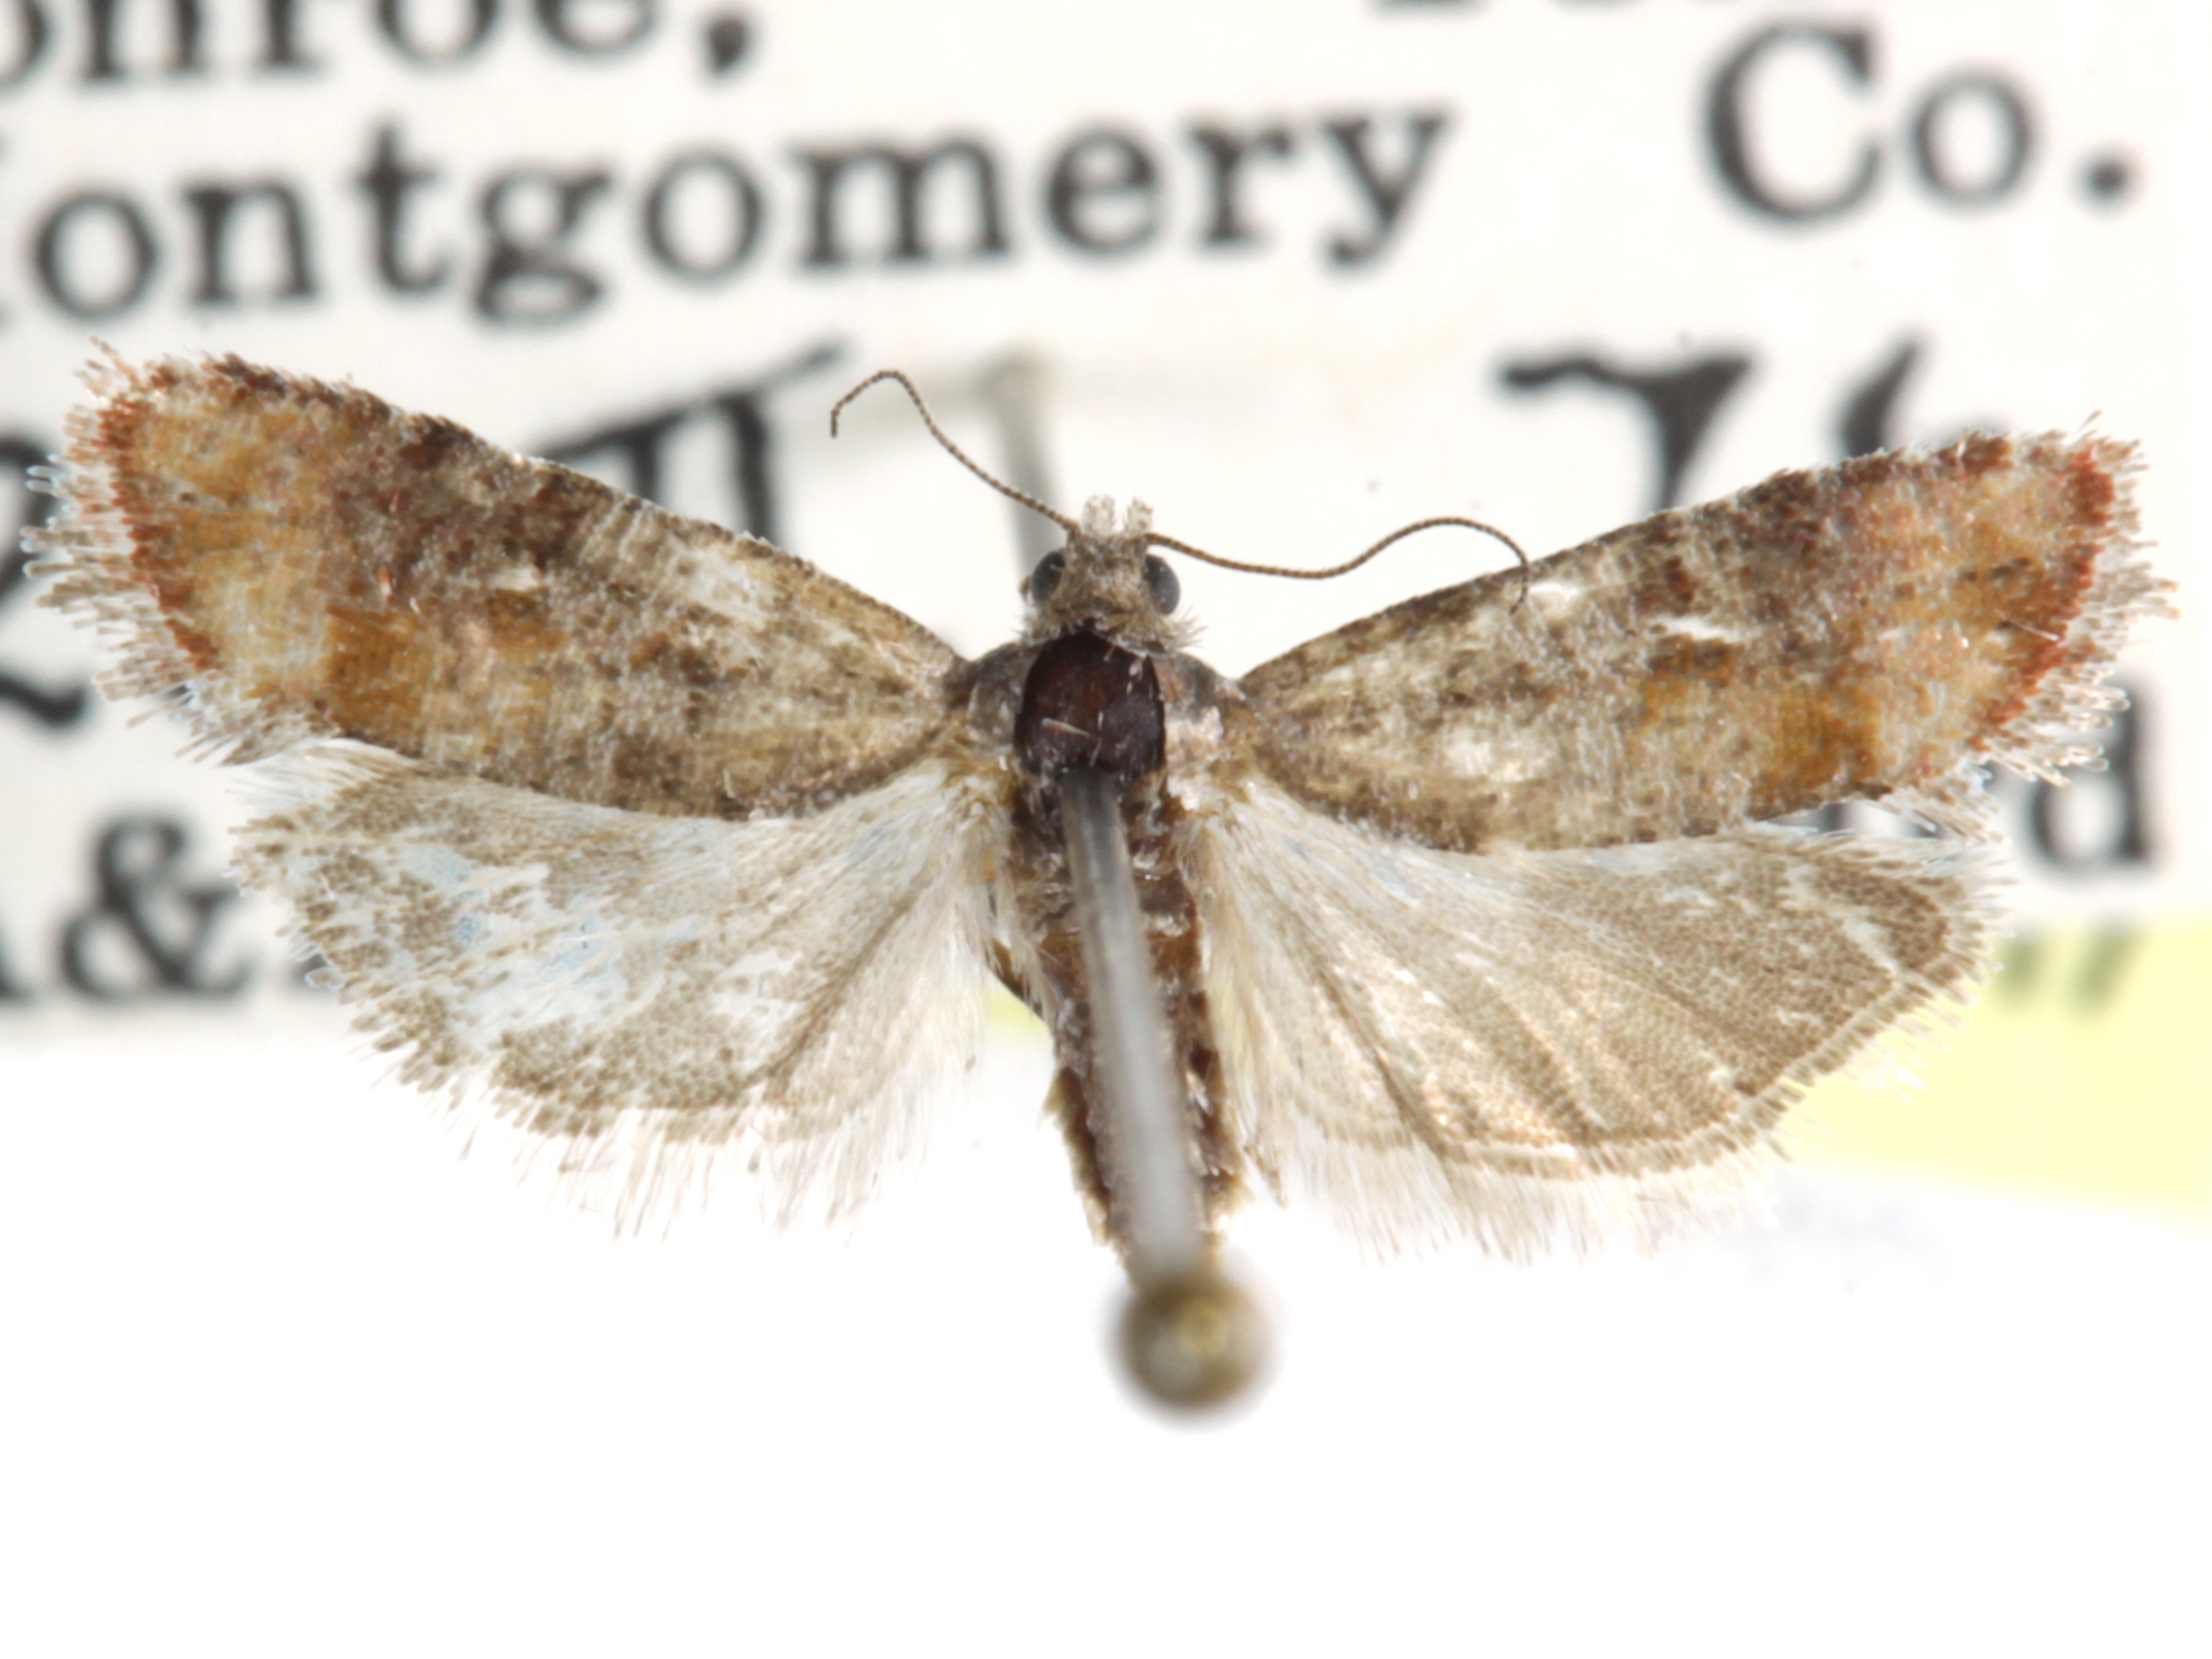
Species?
Rhyacionia blanchardi
